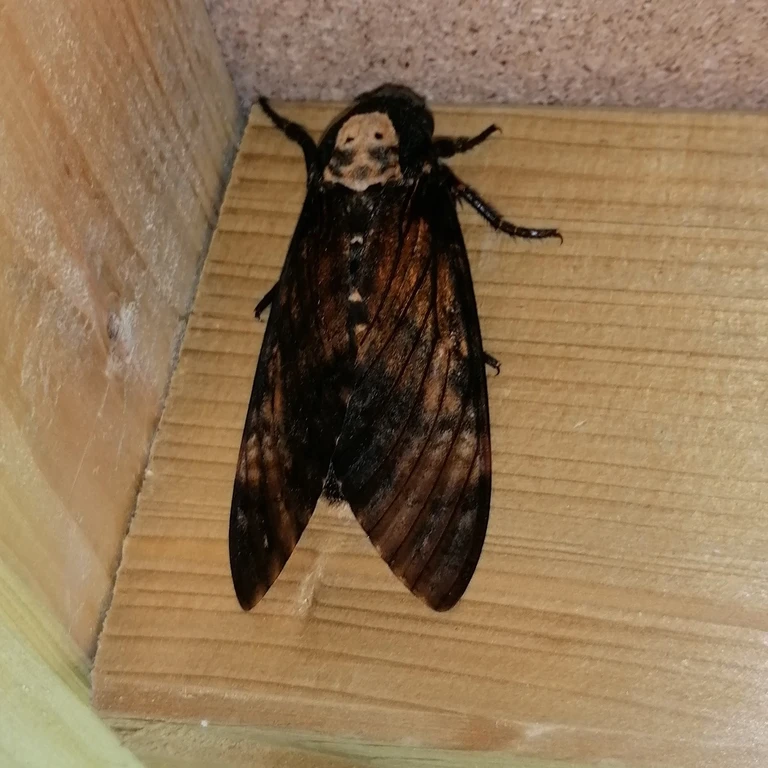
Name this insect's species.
Acherontia atropos
